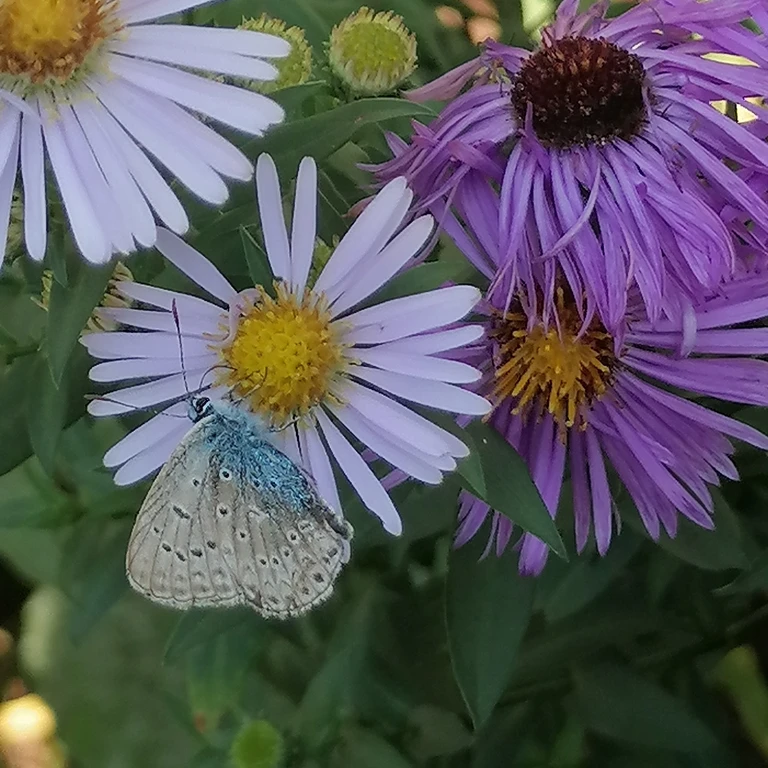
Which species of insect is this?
Polyommatus icarus
